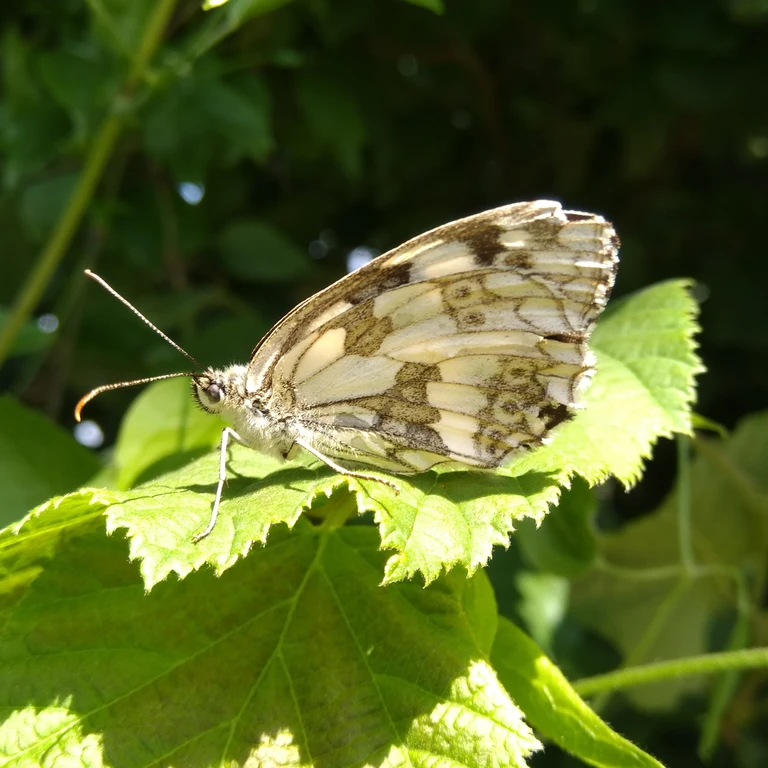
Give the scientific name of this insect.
Melanargia galathea
